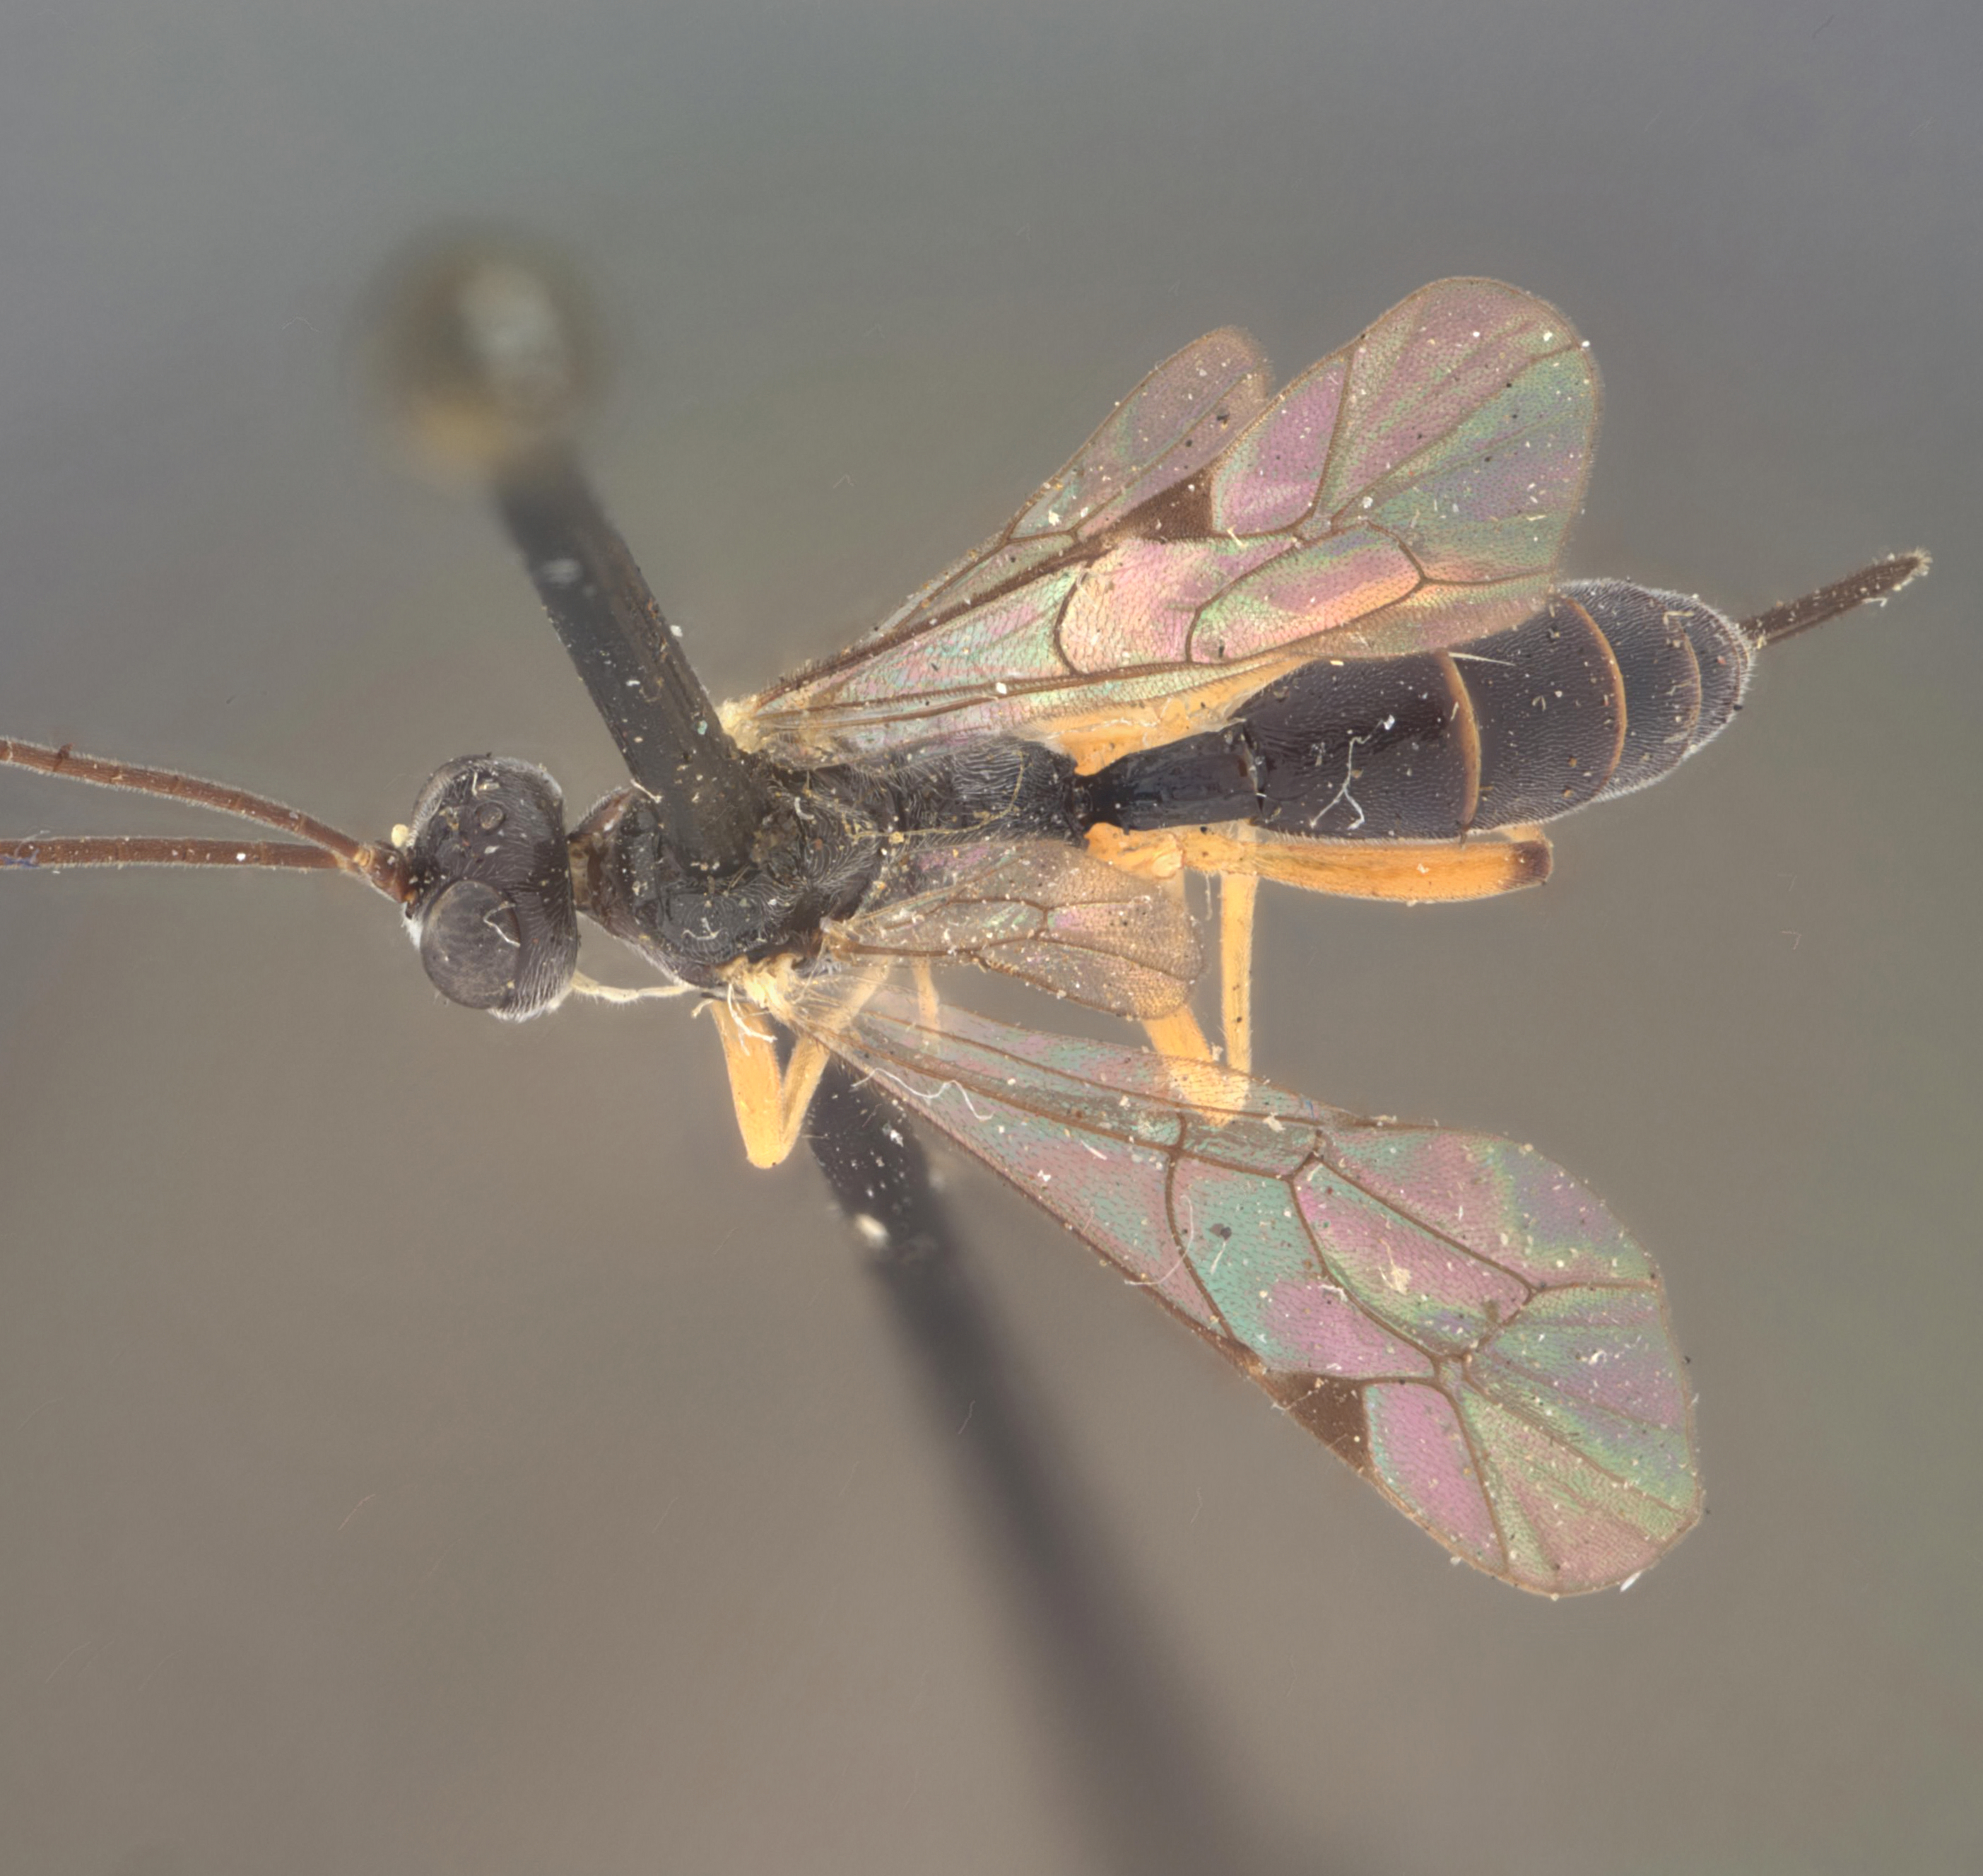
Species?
Bathythrix pimplae
